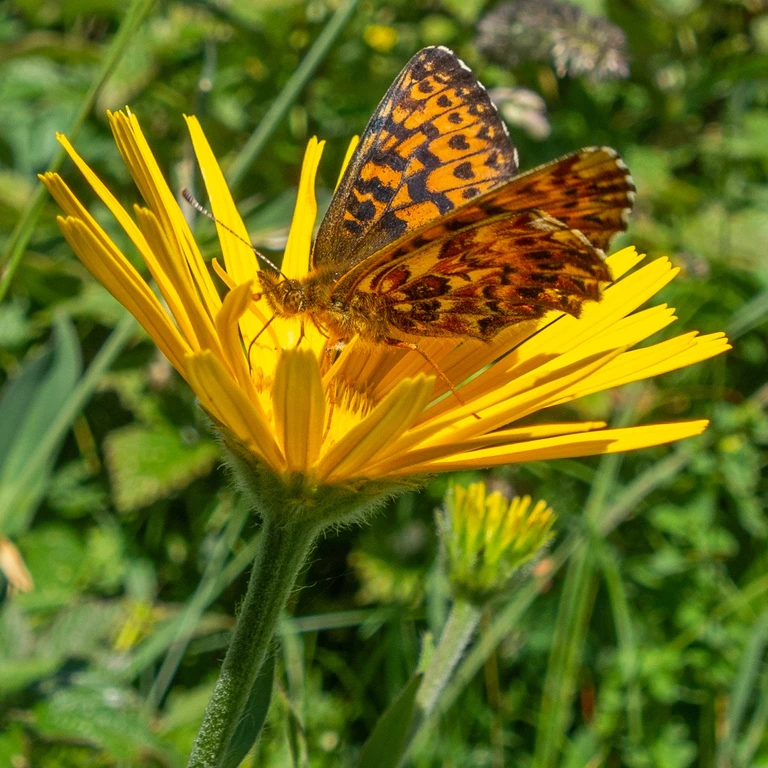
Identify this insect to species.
Boloria titania
